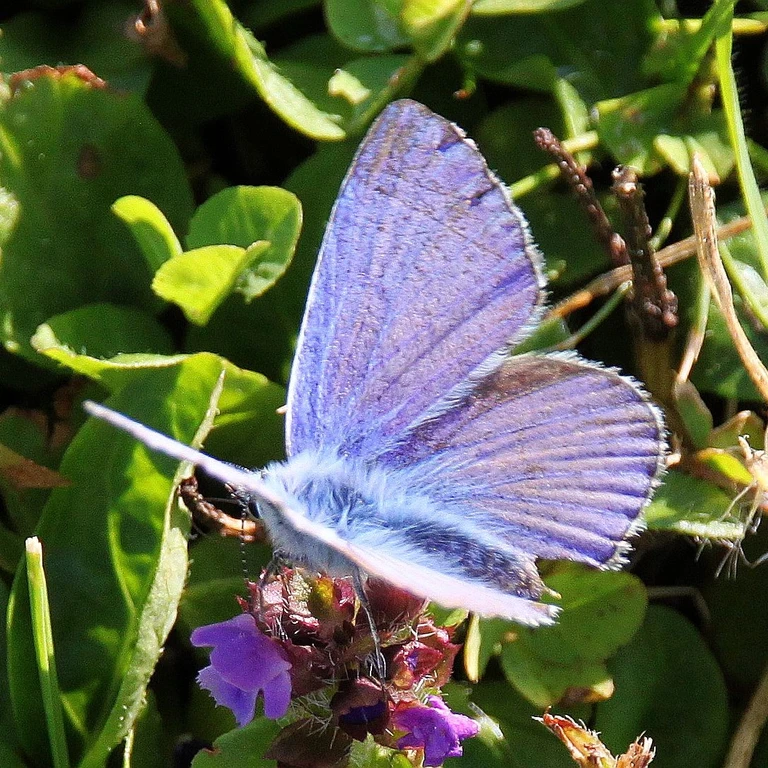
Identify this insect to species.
Polyommatus icarus
